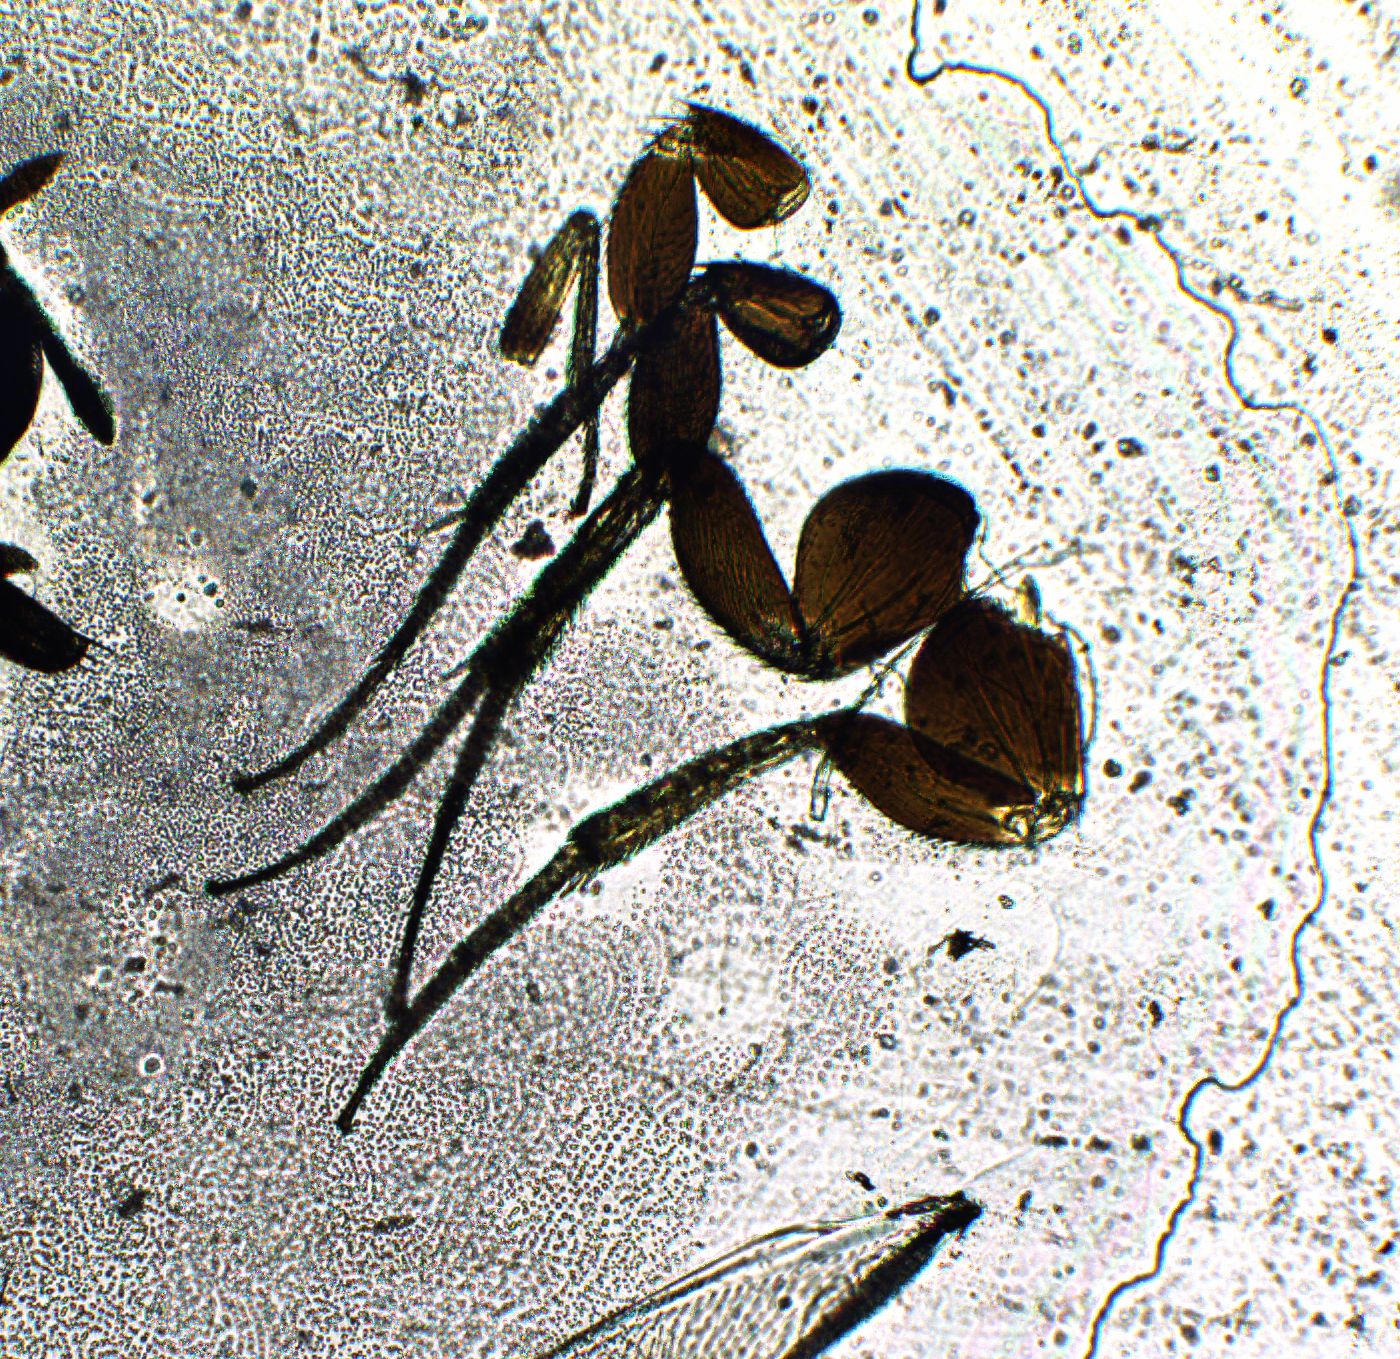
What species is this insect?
Elasmus indicoides
